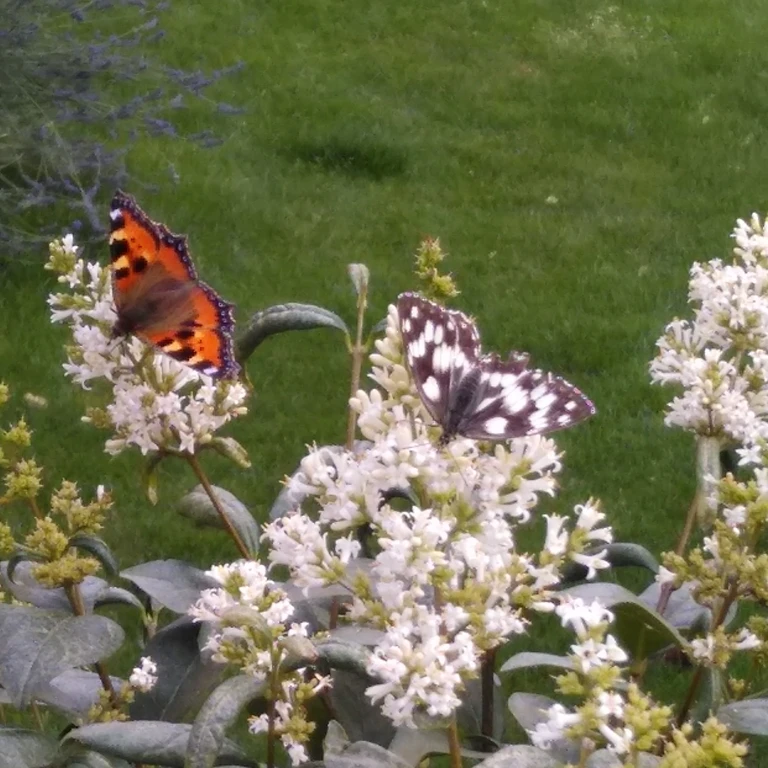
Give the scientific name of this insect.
Melanargia galathea
